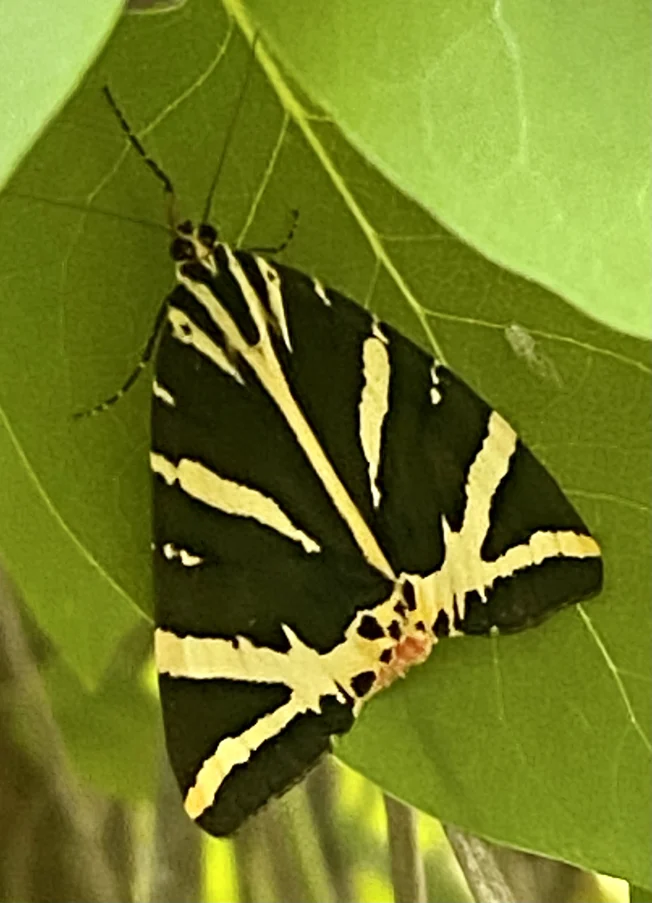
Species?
Euplagia quadripunctaria
